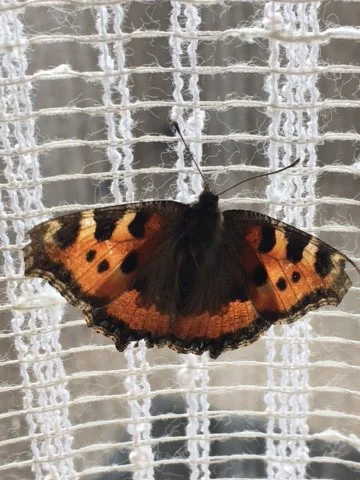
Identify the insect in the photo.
Aglais urticae
